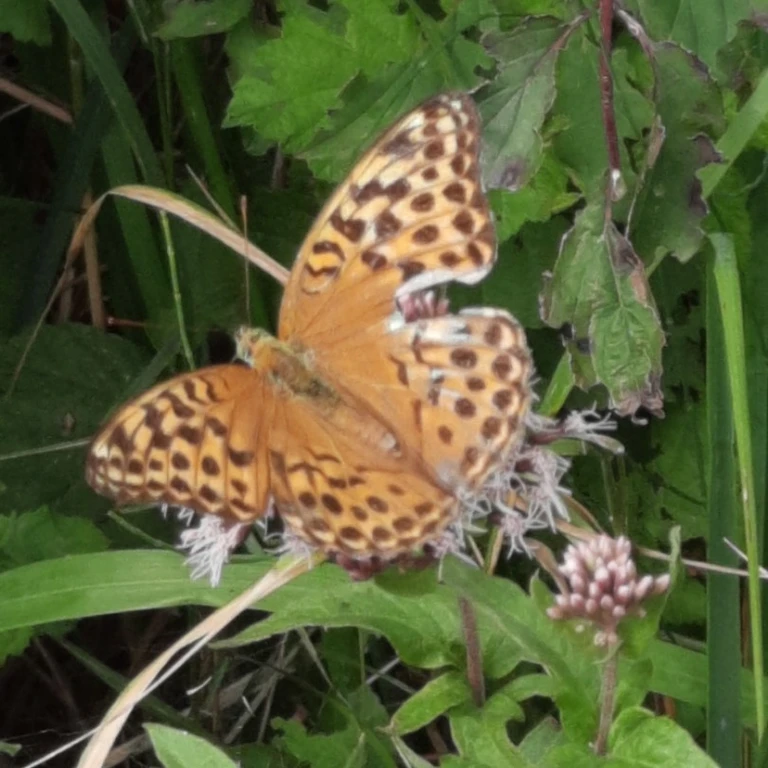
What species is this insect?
Argynnis paphia
